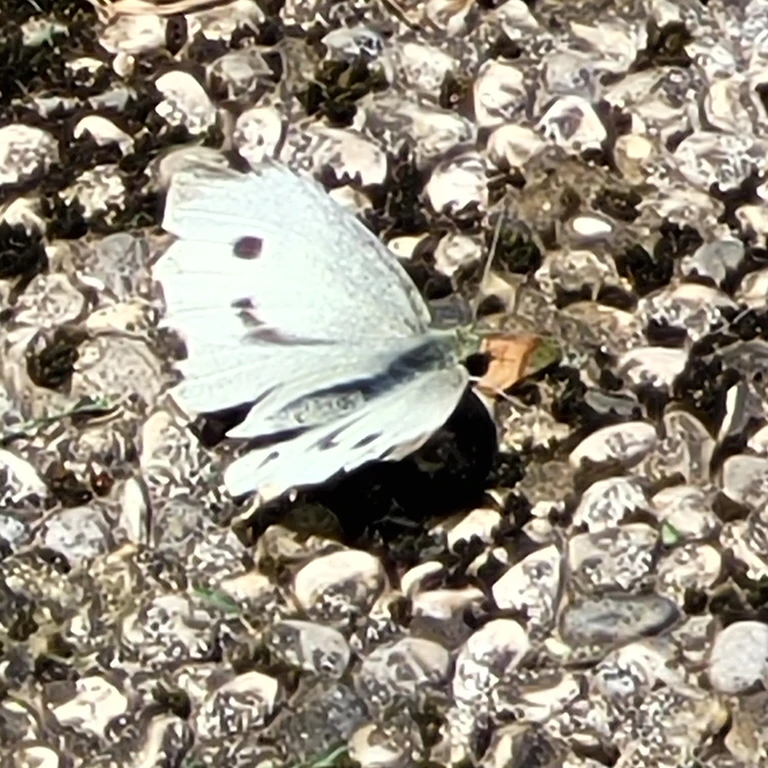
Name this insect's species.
Pieris rapae
